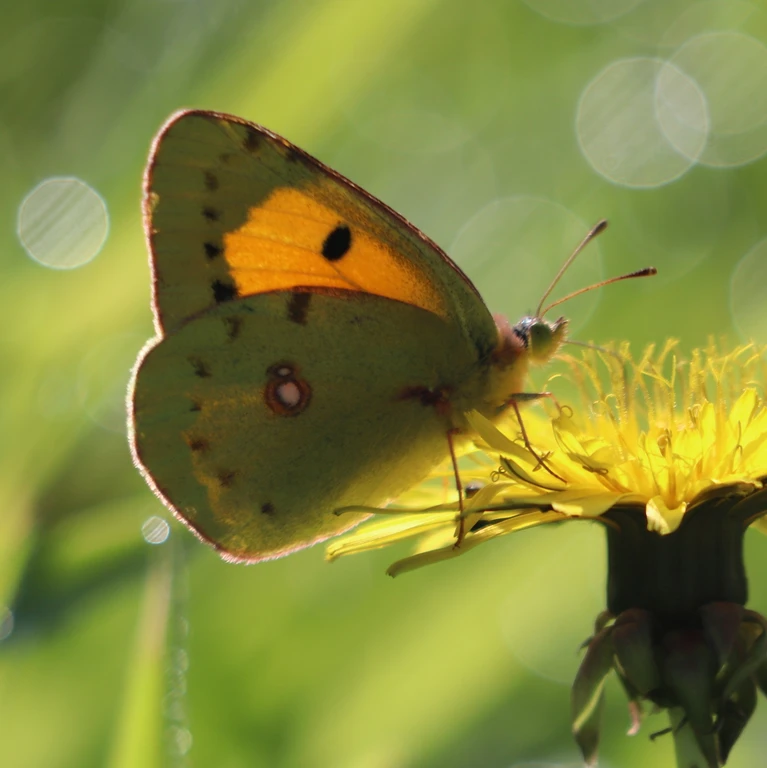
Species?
Colias croceus
